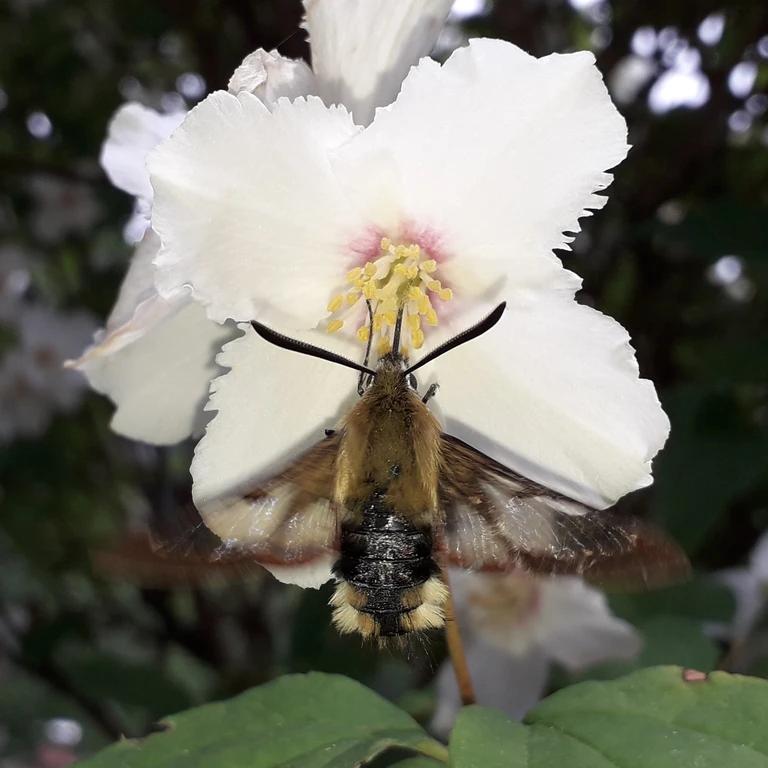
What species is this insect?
Hemaris fuciformis
